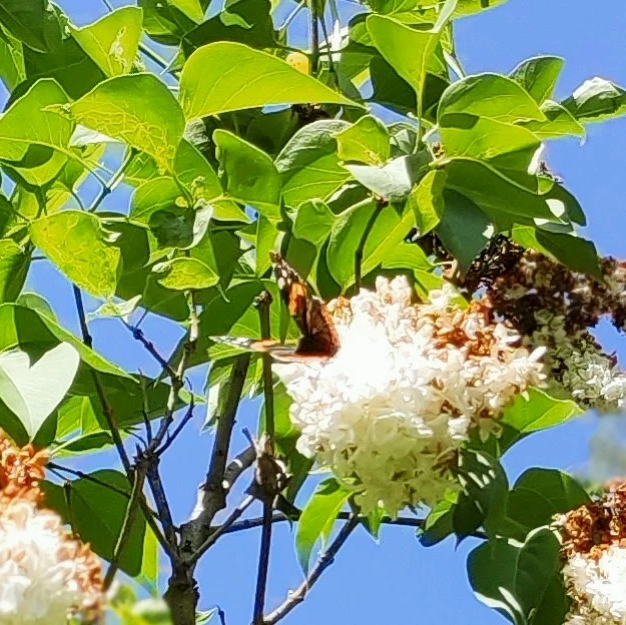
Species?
Vanessa atalanta
